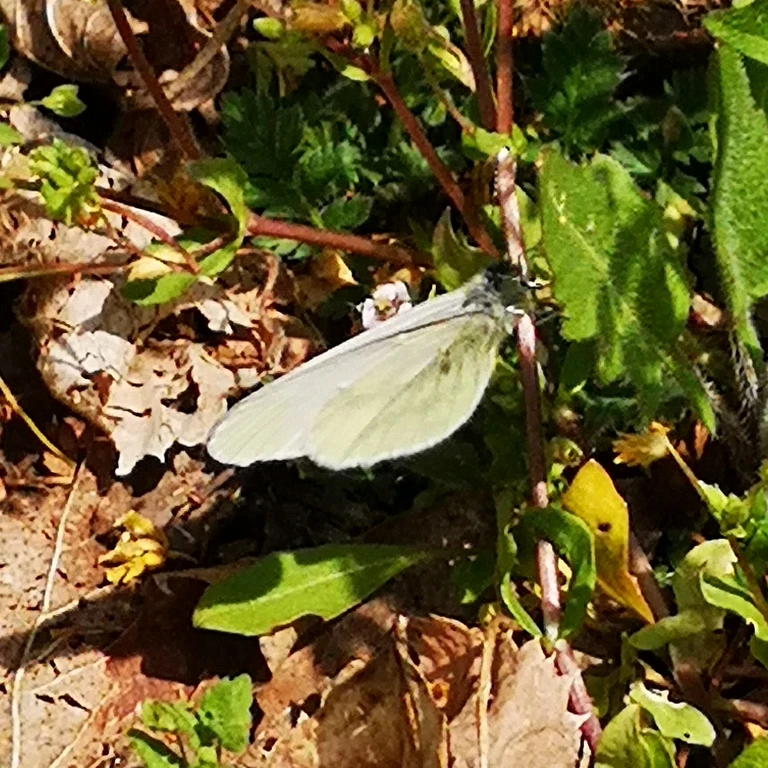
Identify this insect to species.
Leptidea sinapis/juvernica
